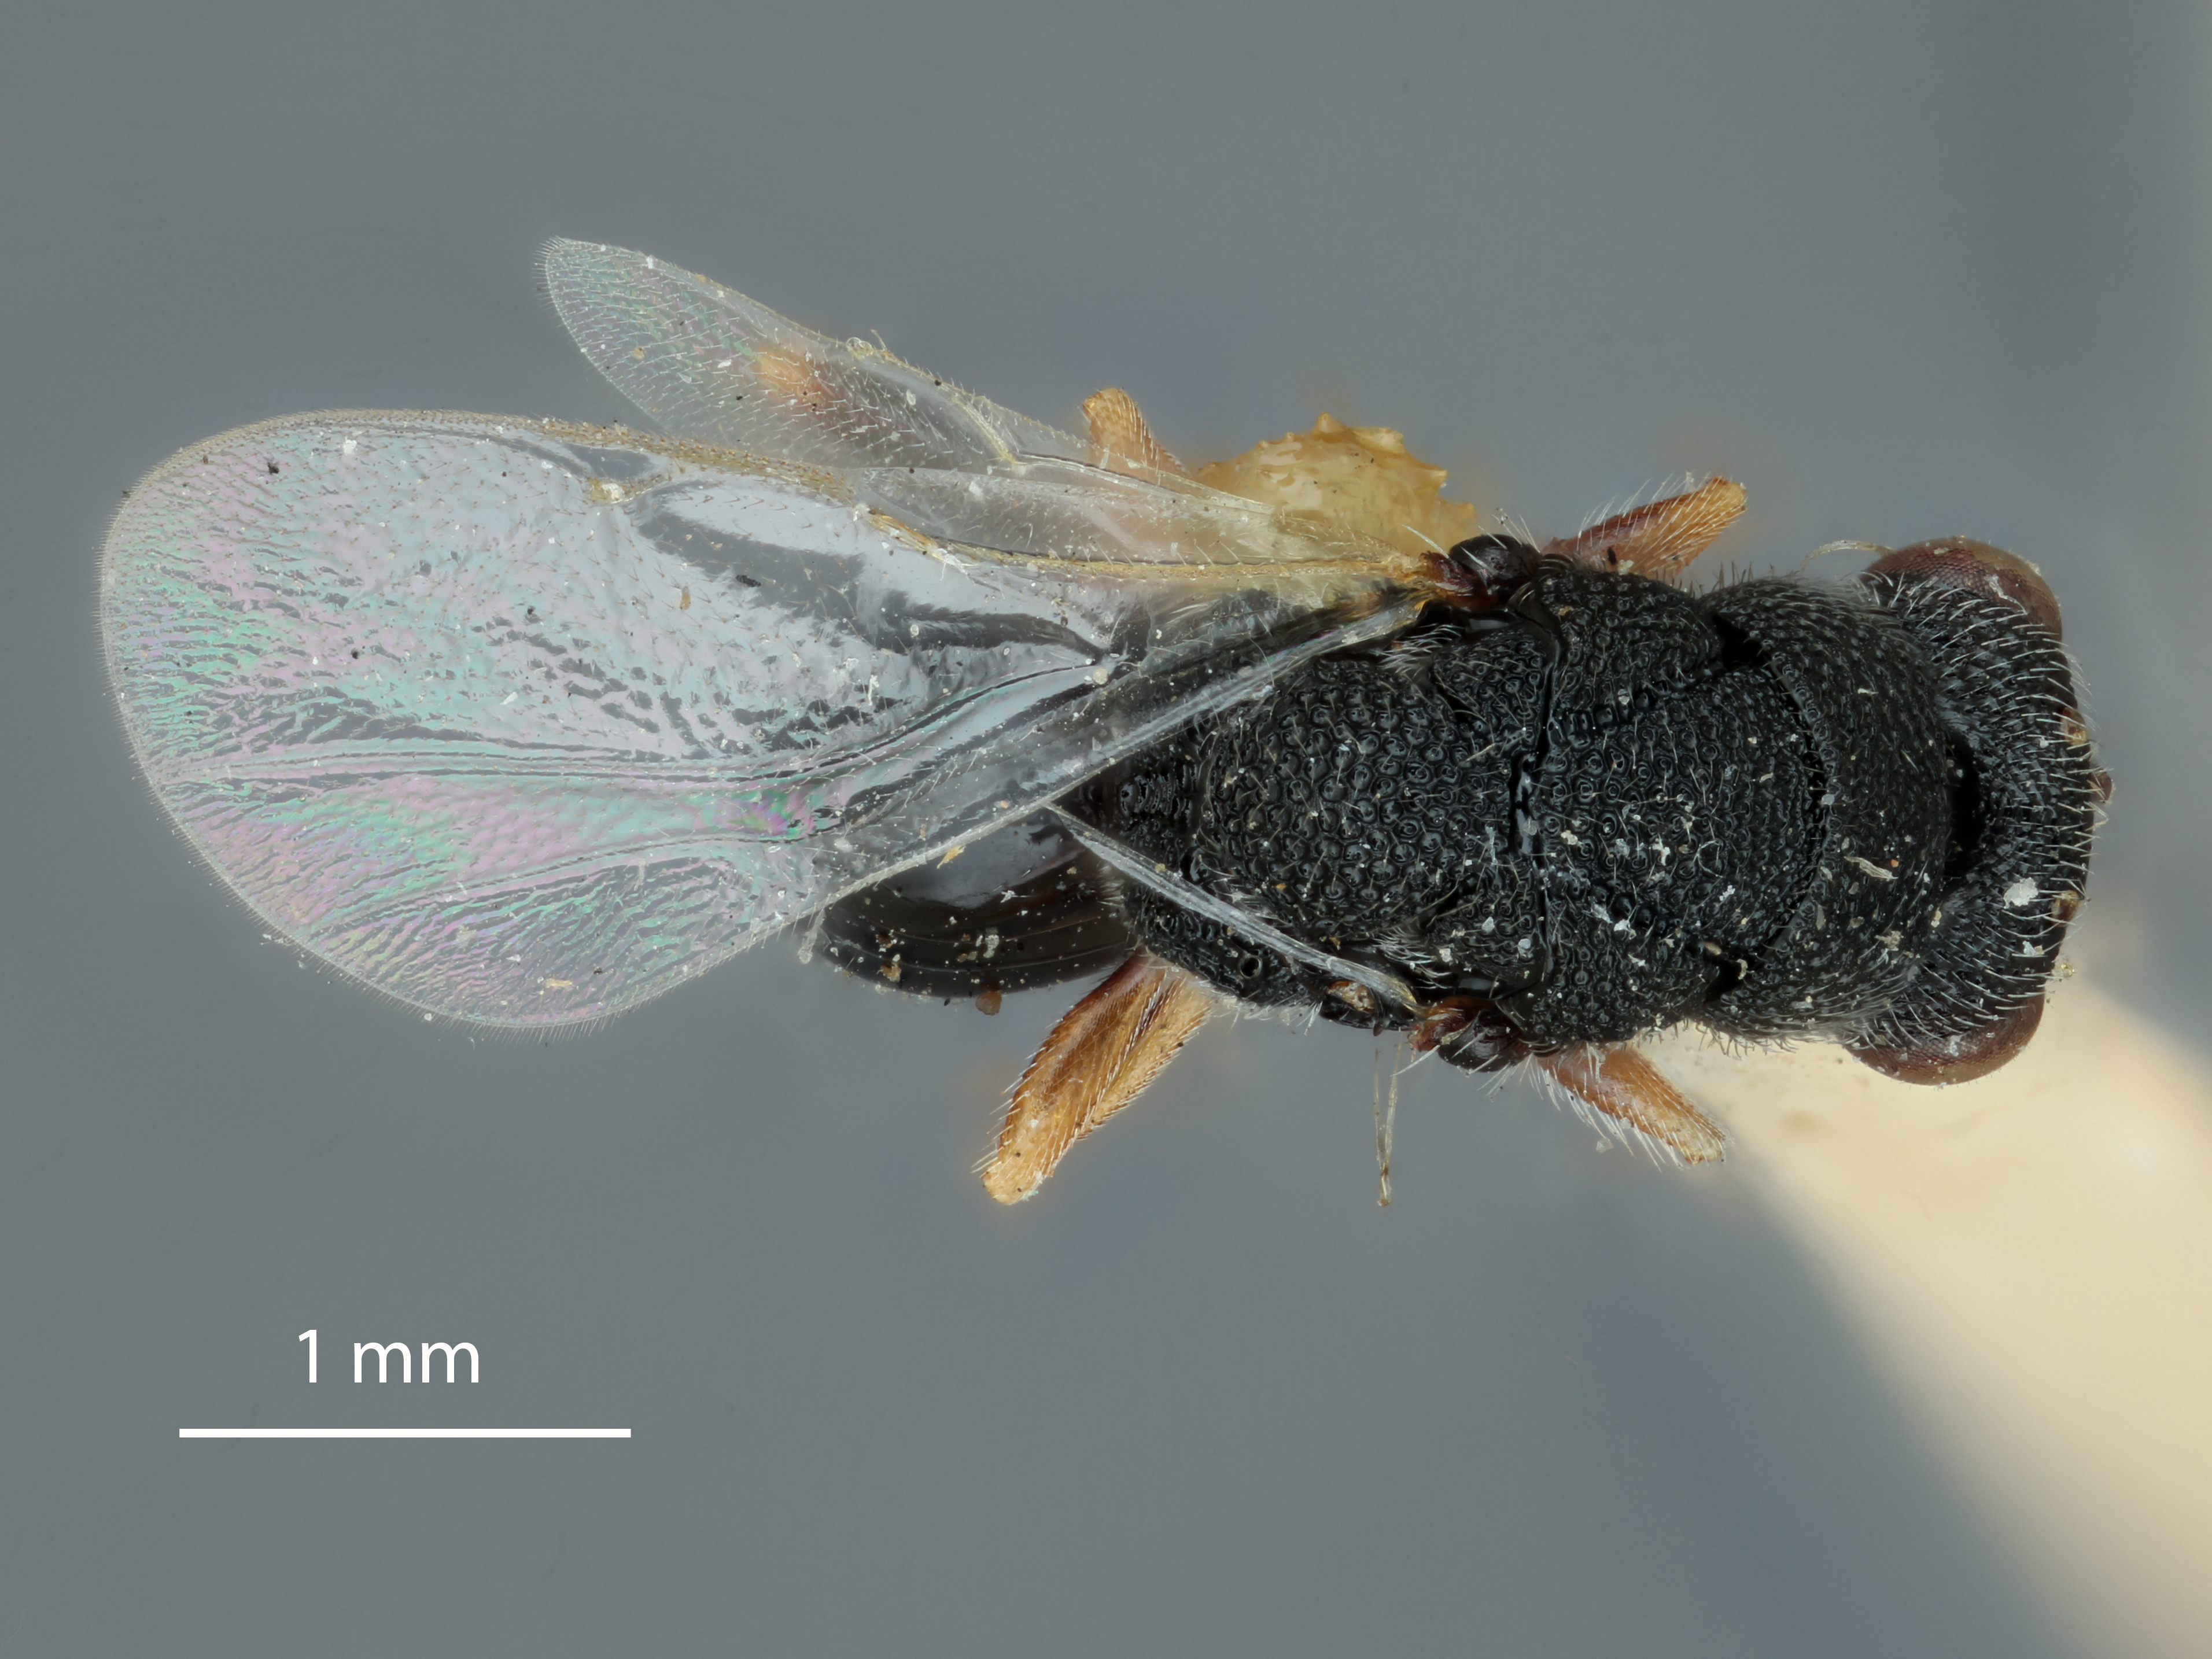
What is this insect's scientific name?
Eurytoma tylodermatis
